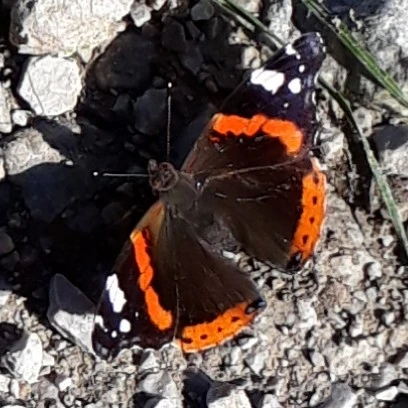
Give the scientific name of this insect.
Vanessa atalanta
